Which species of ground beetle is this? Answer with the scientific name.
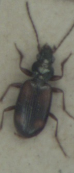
Bembidion saxatile
